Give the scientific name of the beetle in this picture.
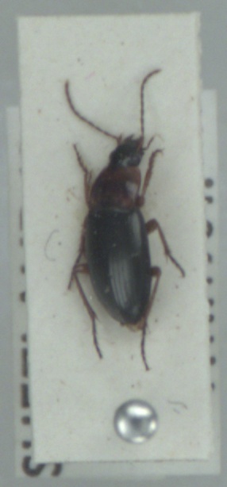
Calathus melanocephalus
